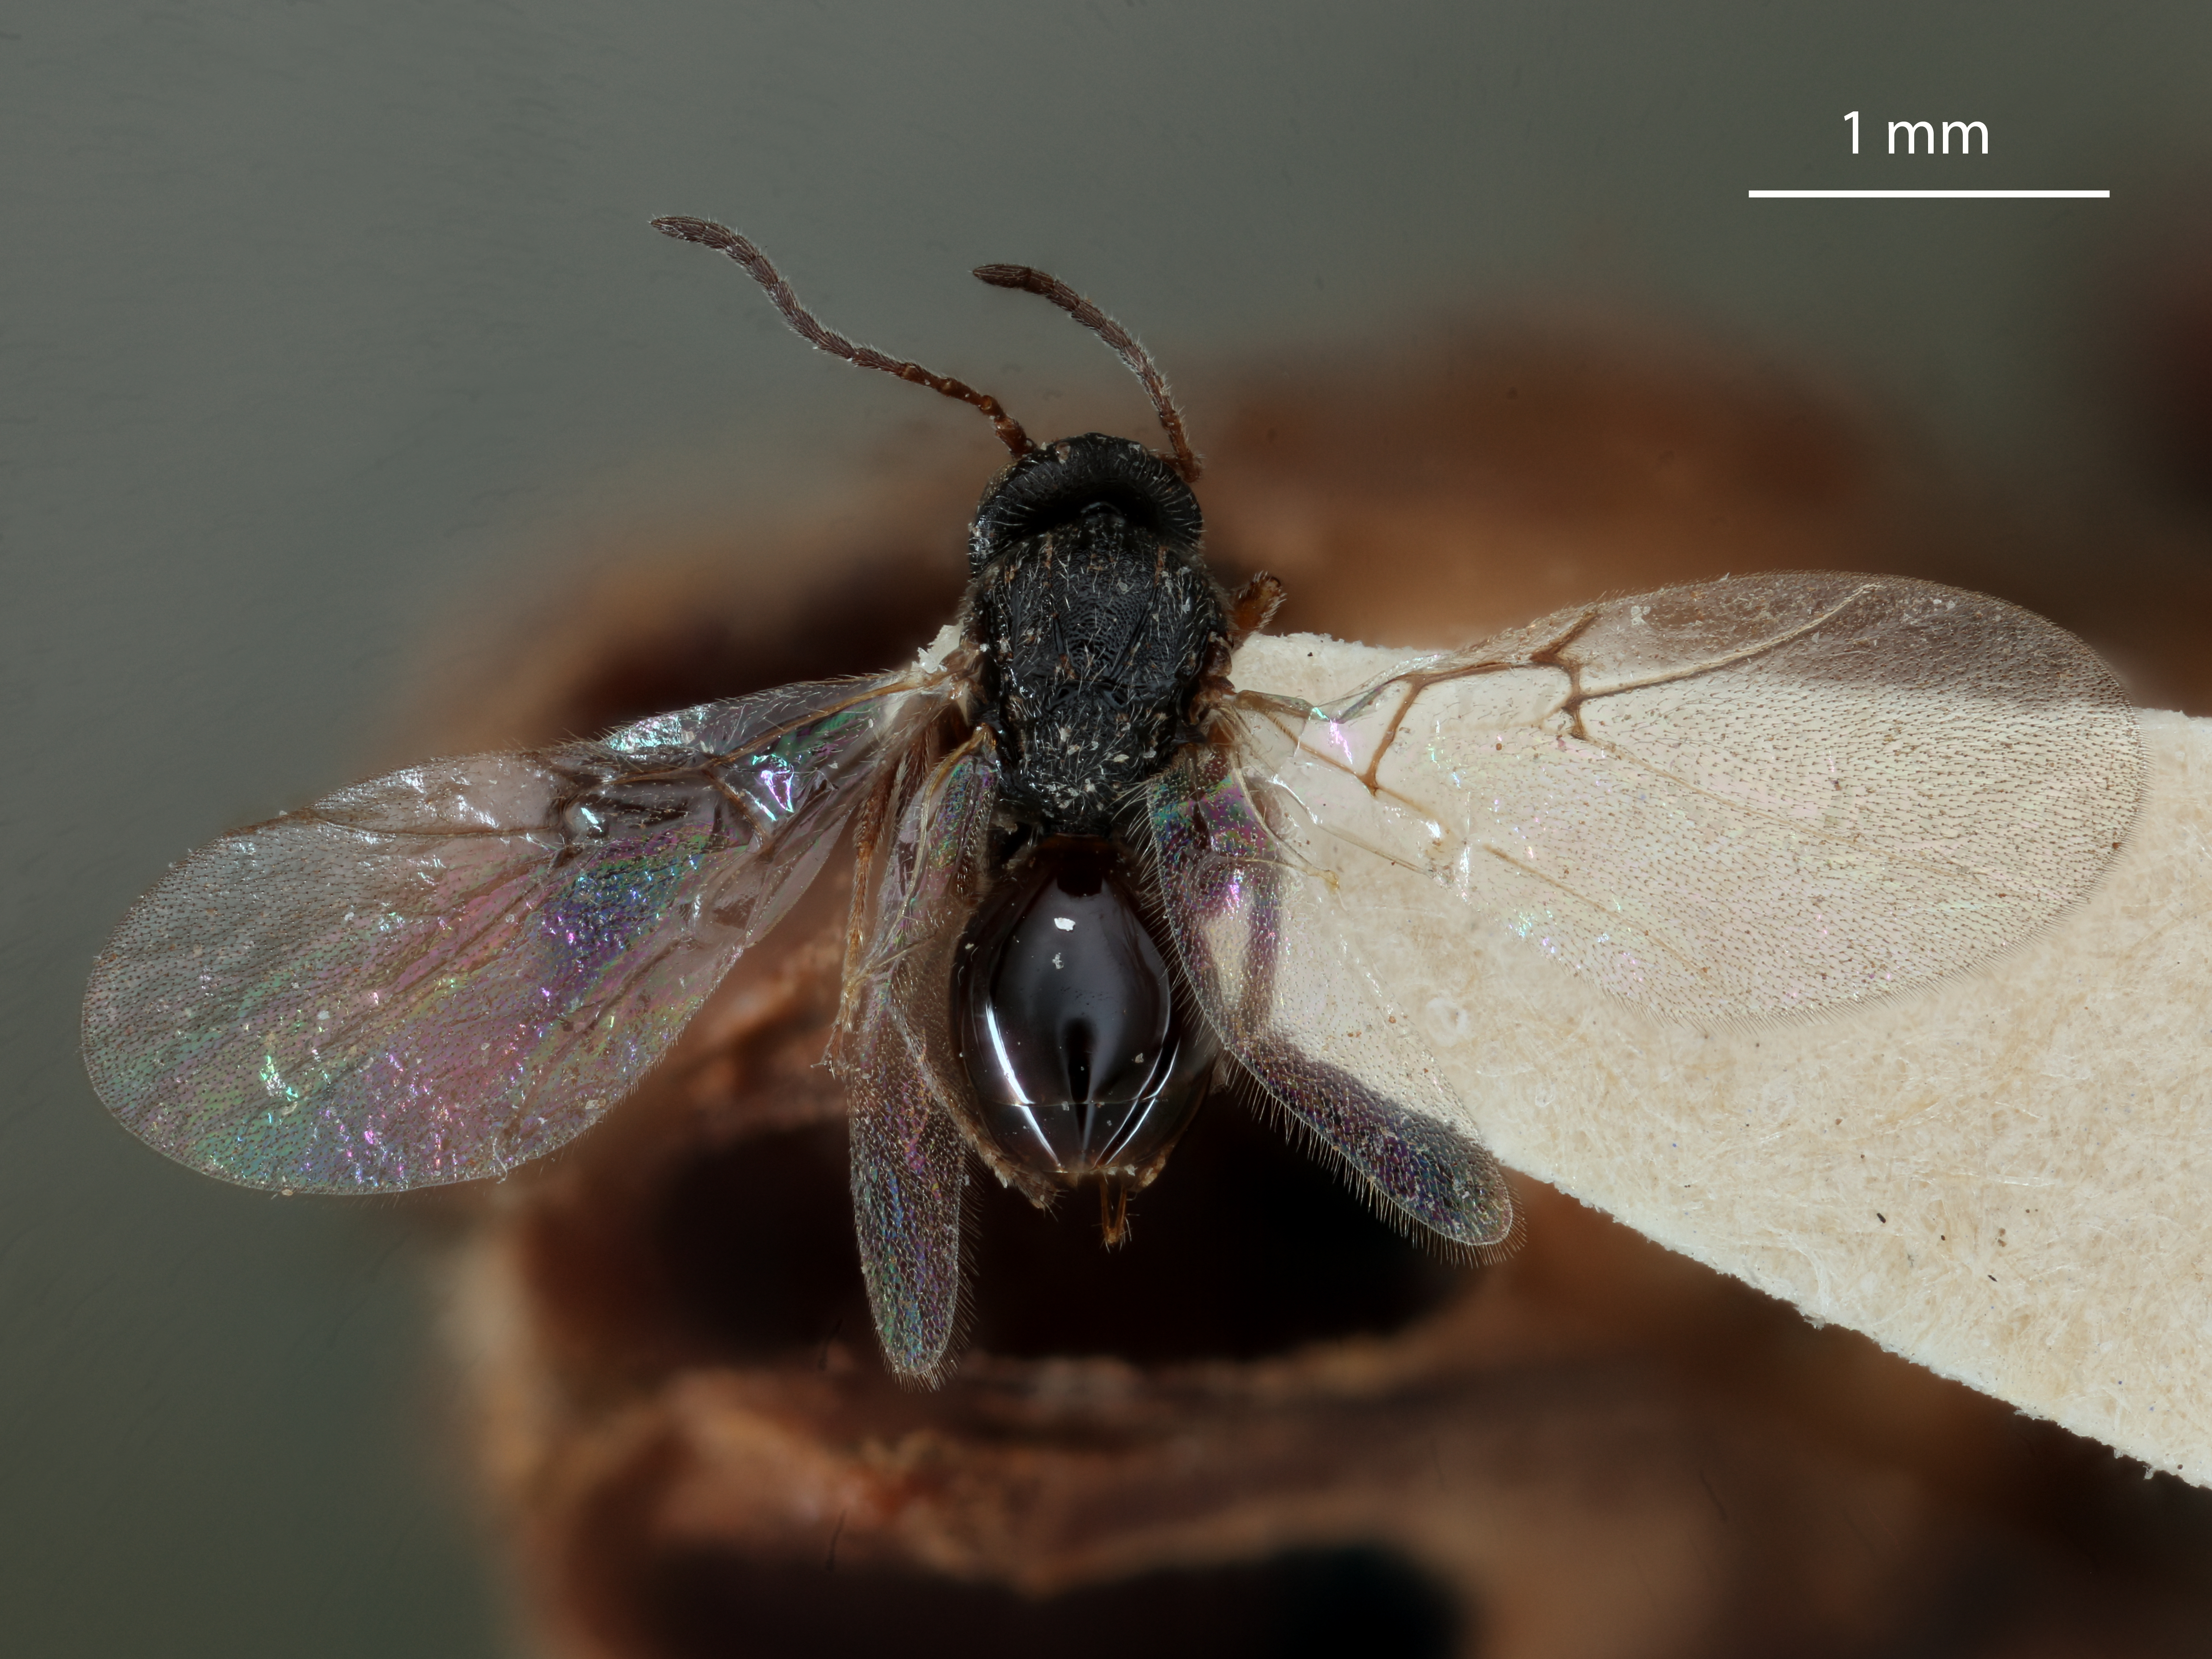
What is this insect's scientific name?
Andricus coortus
